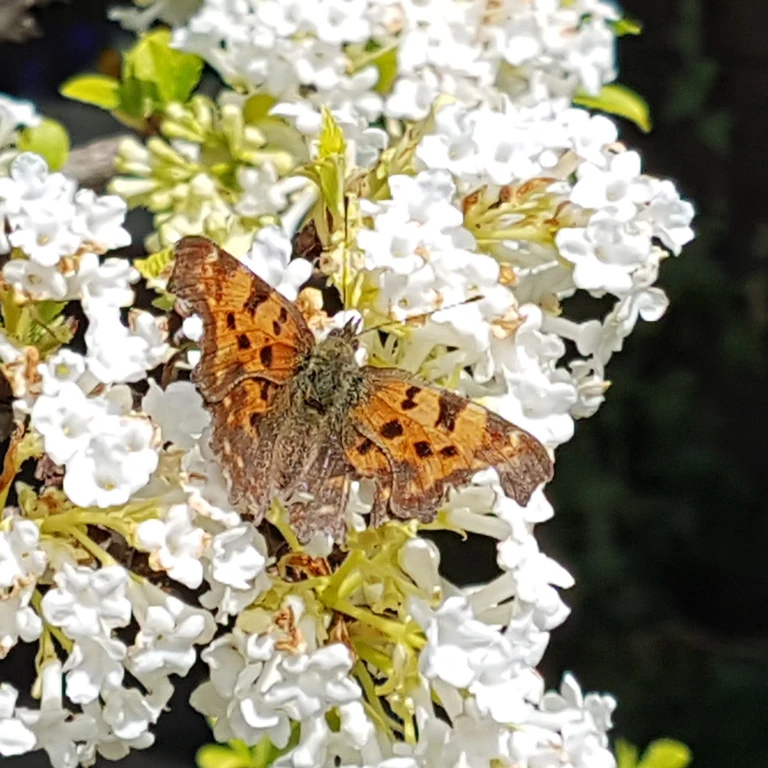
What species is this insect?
Polygonia c-album
